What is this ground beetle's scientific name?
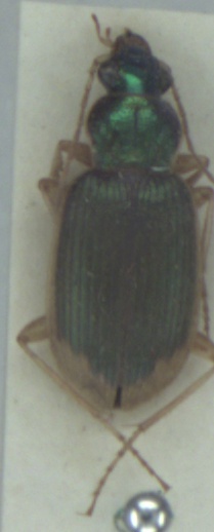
Chlaenius vestitus
